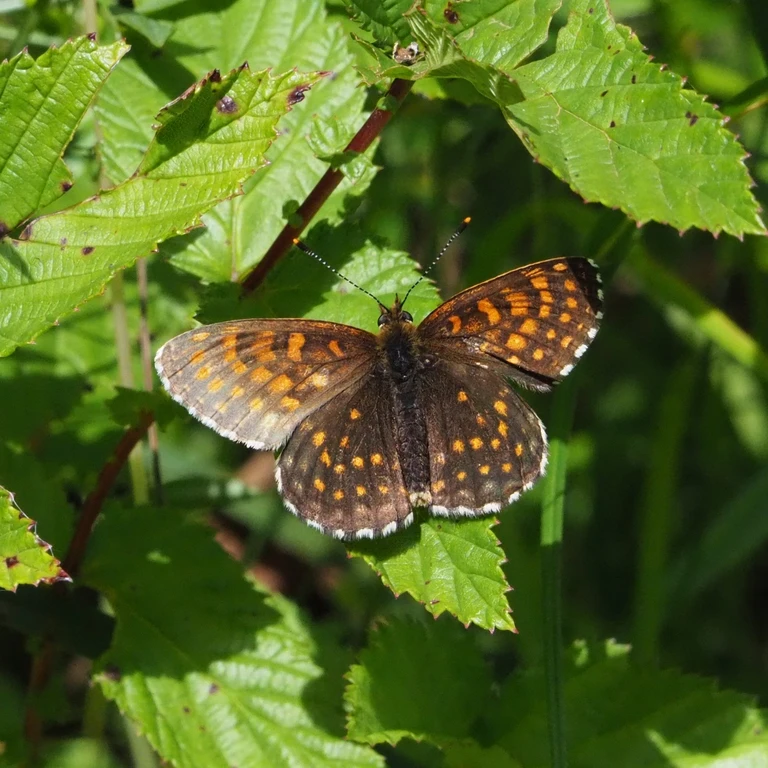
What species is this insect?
Melitaea diamina
